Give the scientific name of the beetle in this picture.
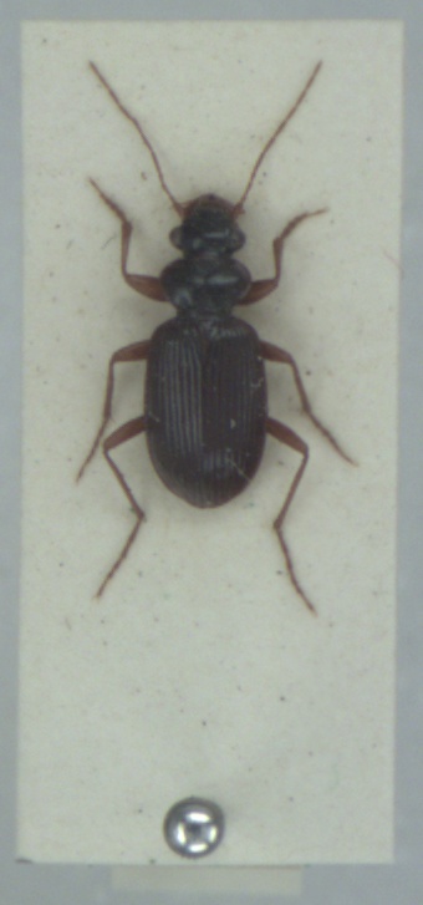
Leistus fulvibarbis
